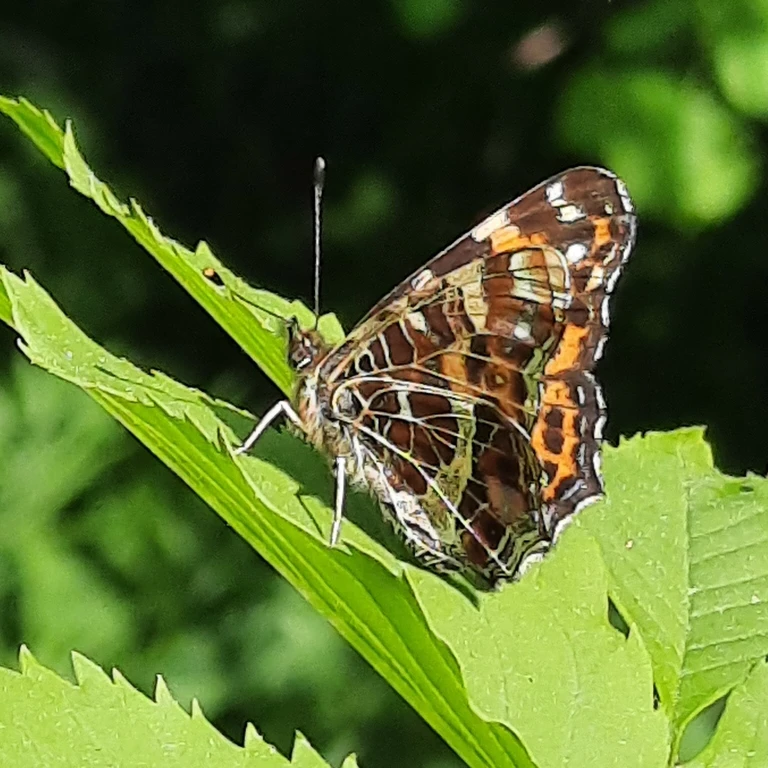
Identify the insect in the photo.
Araschnia levana
